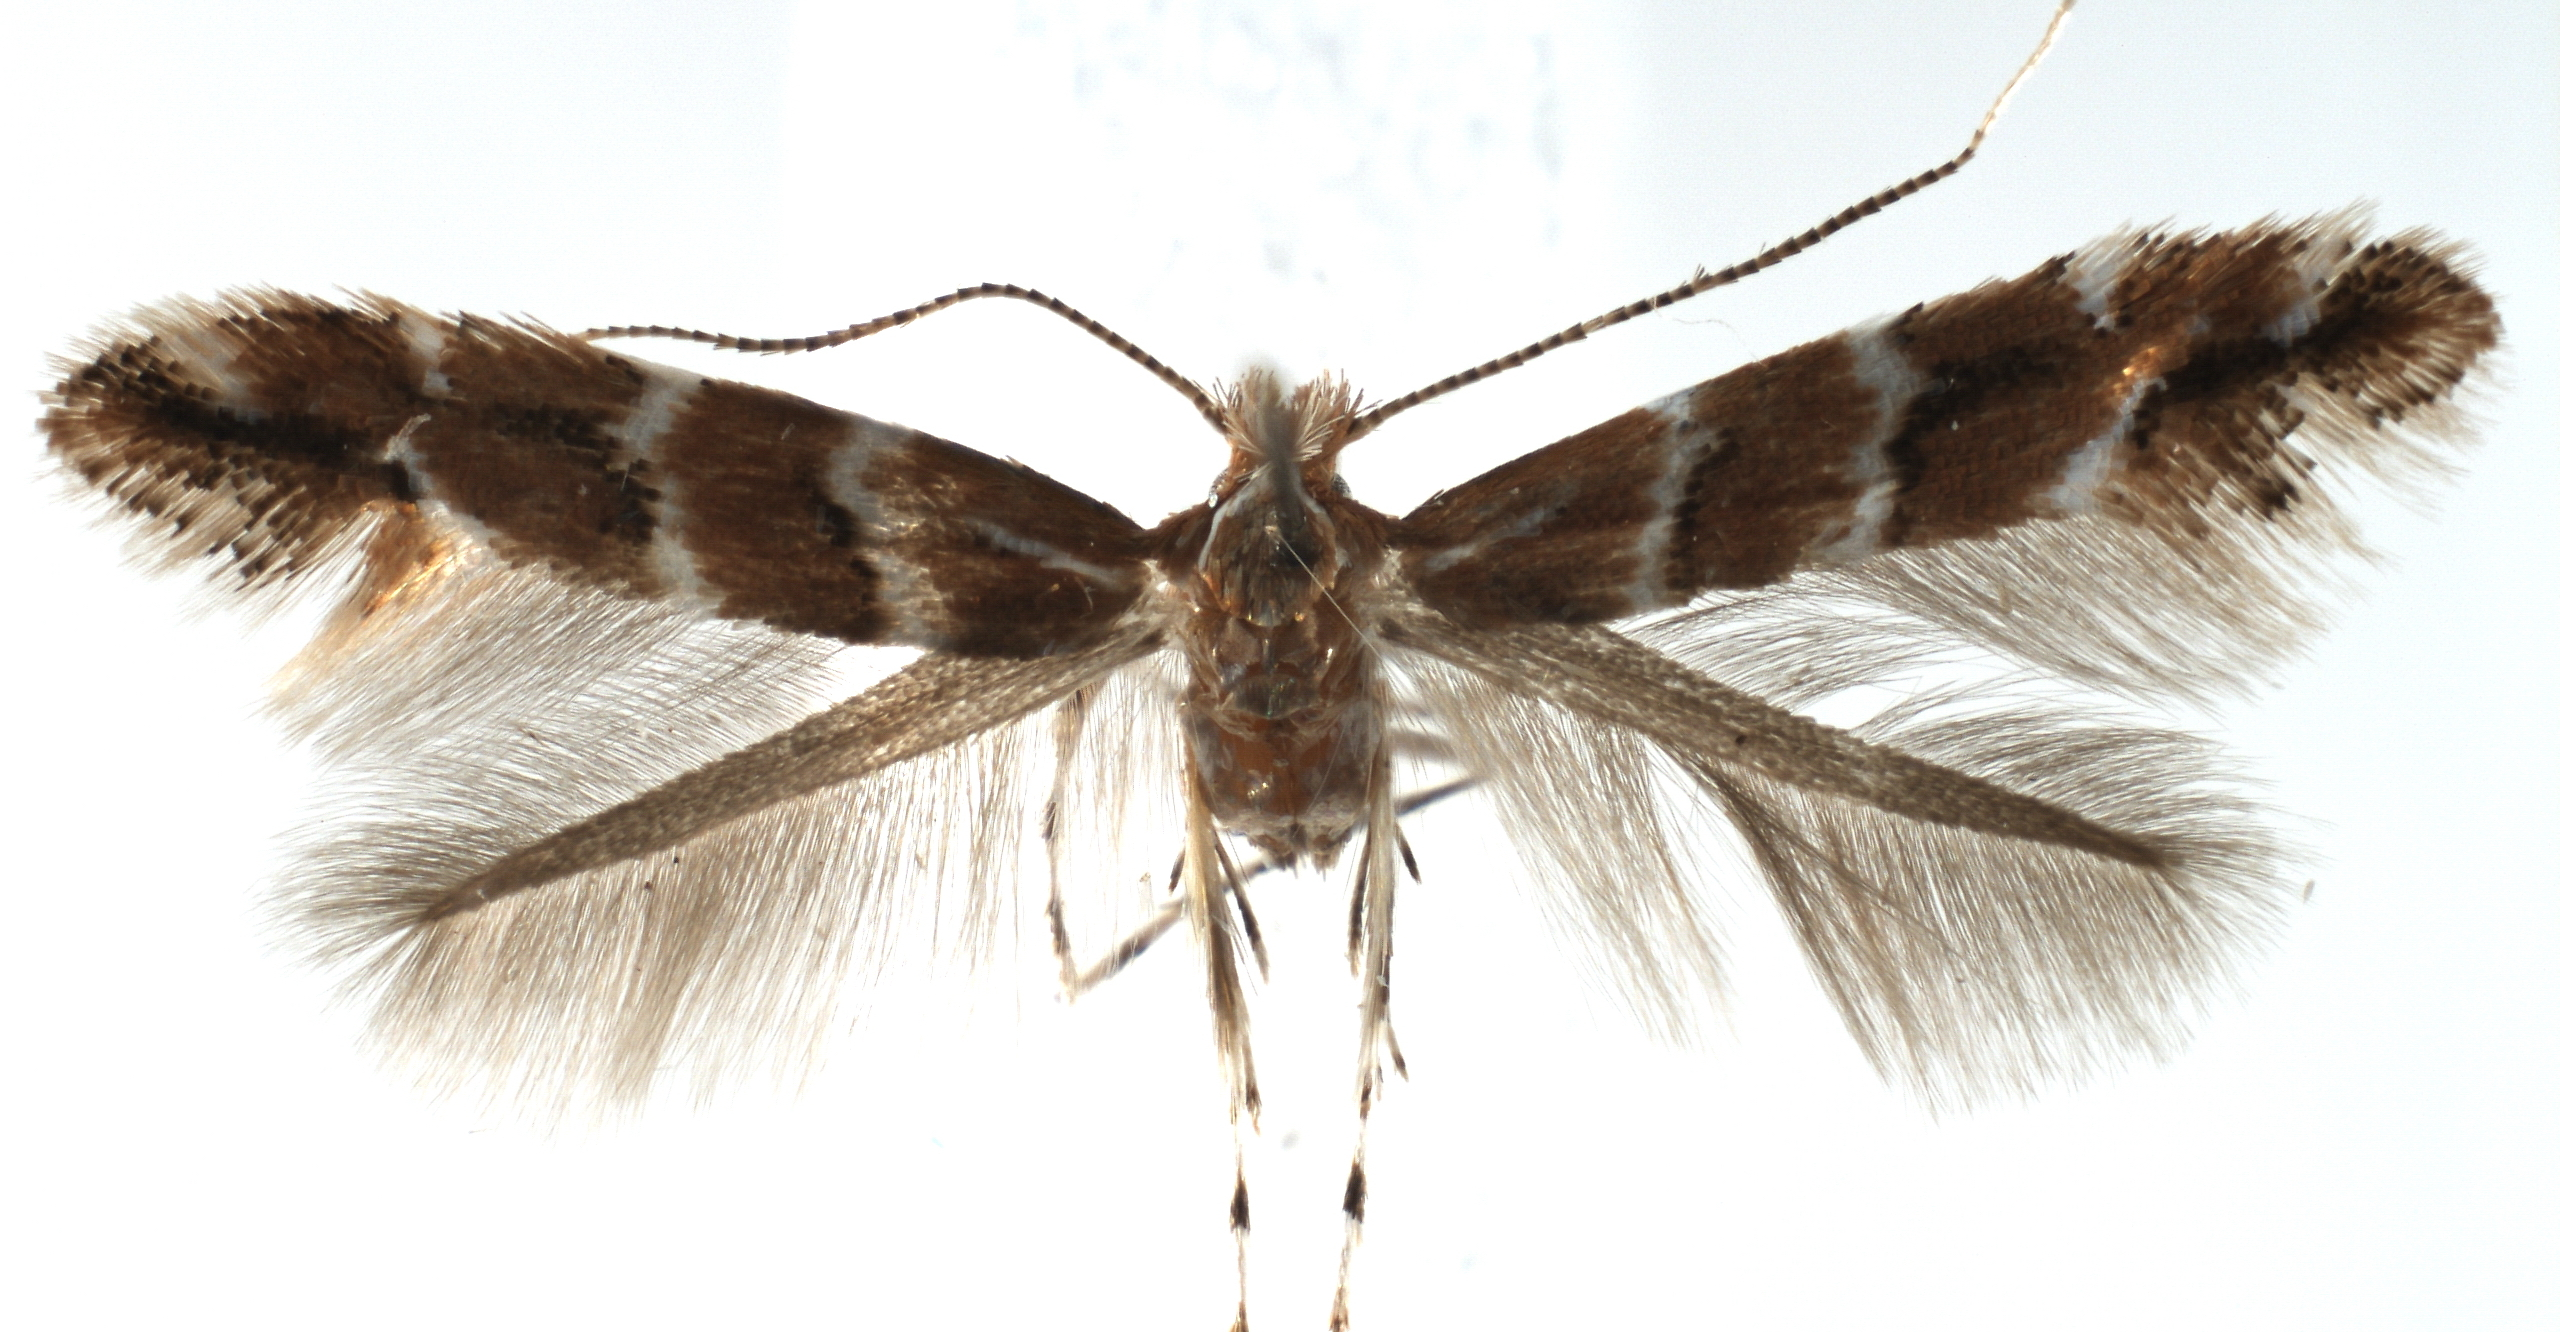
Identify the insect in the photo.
Cameraria ohridella
